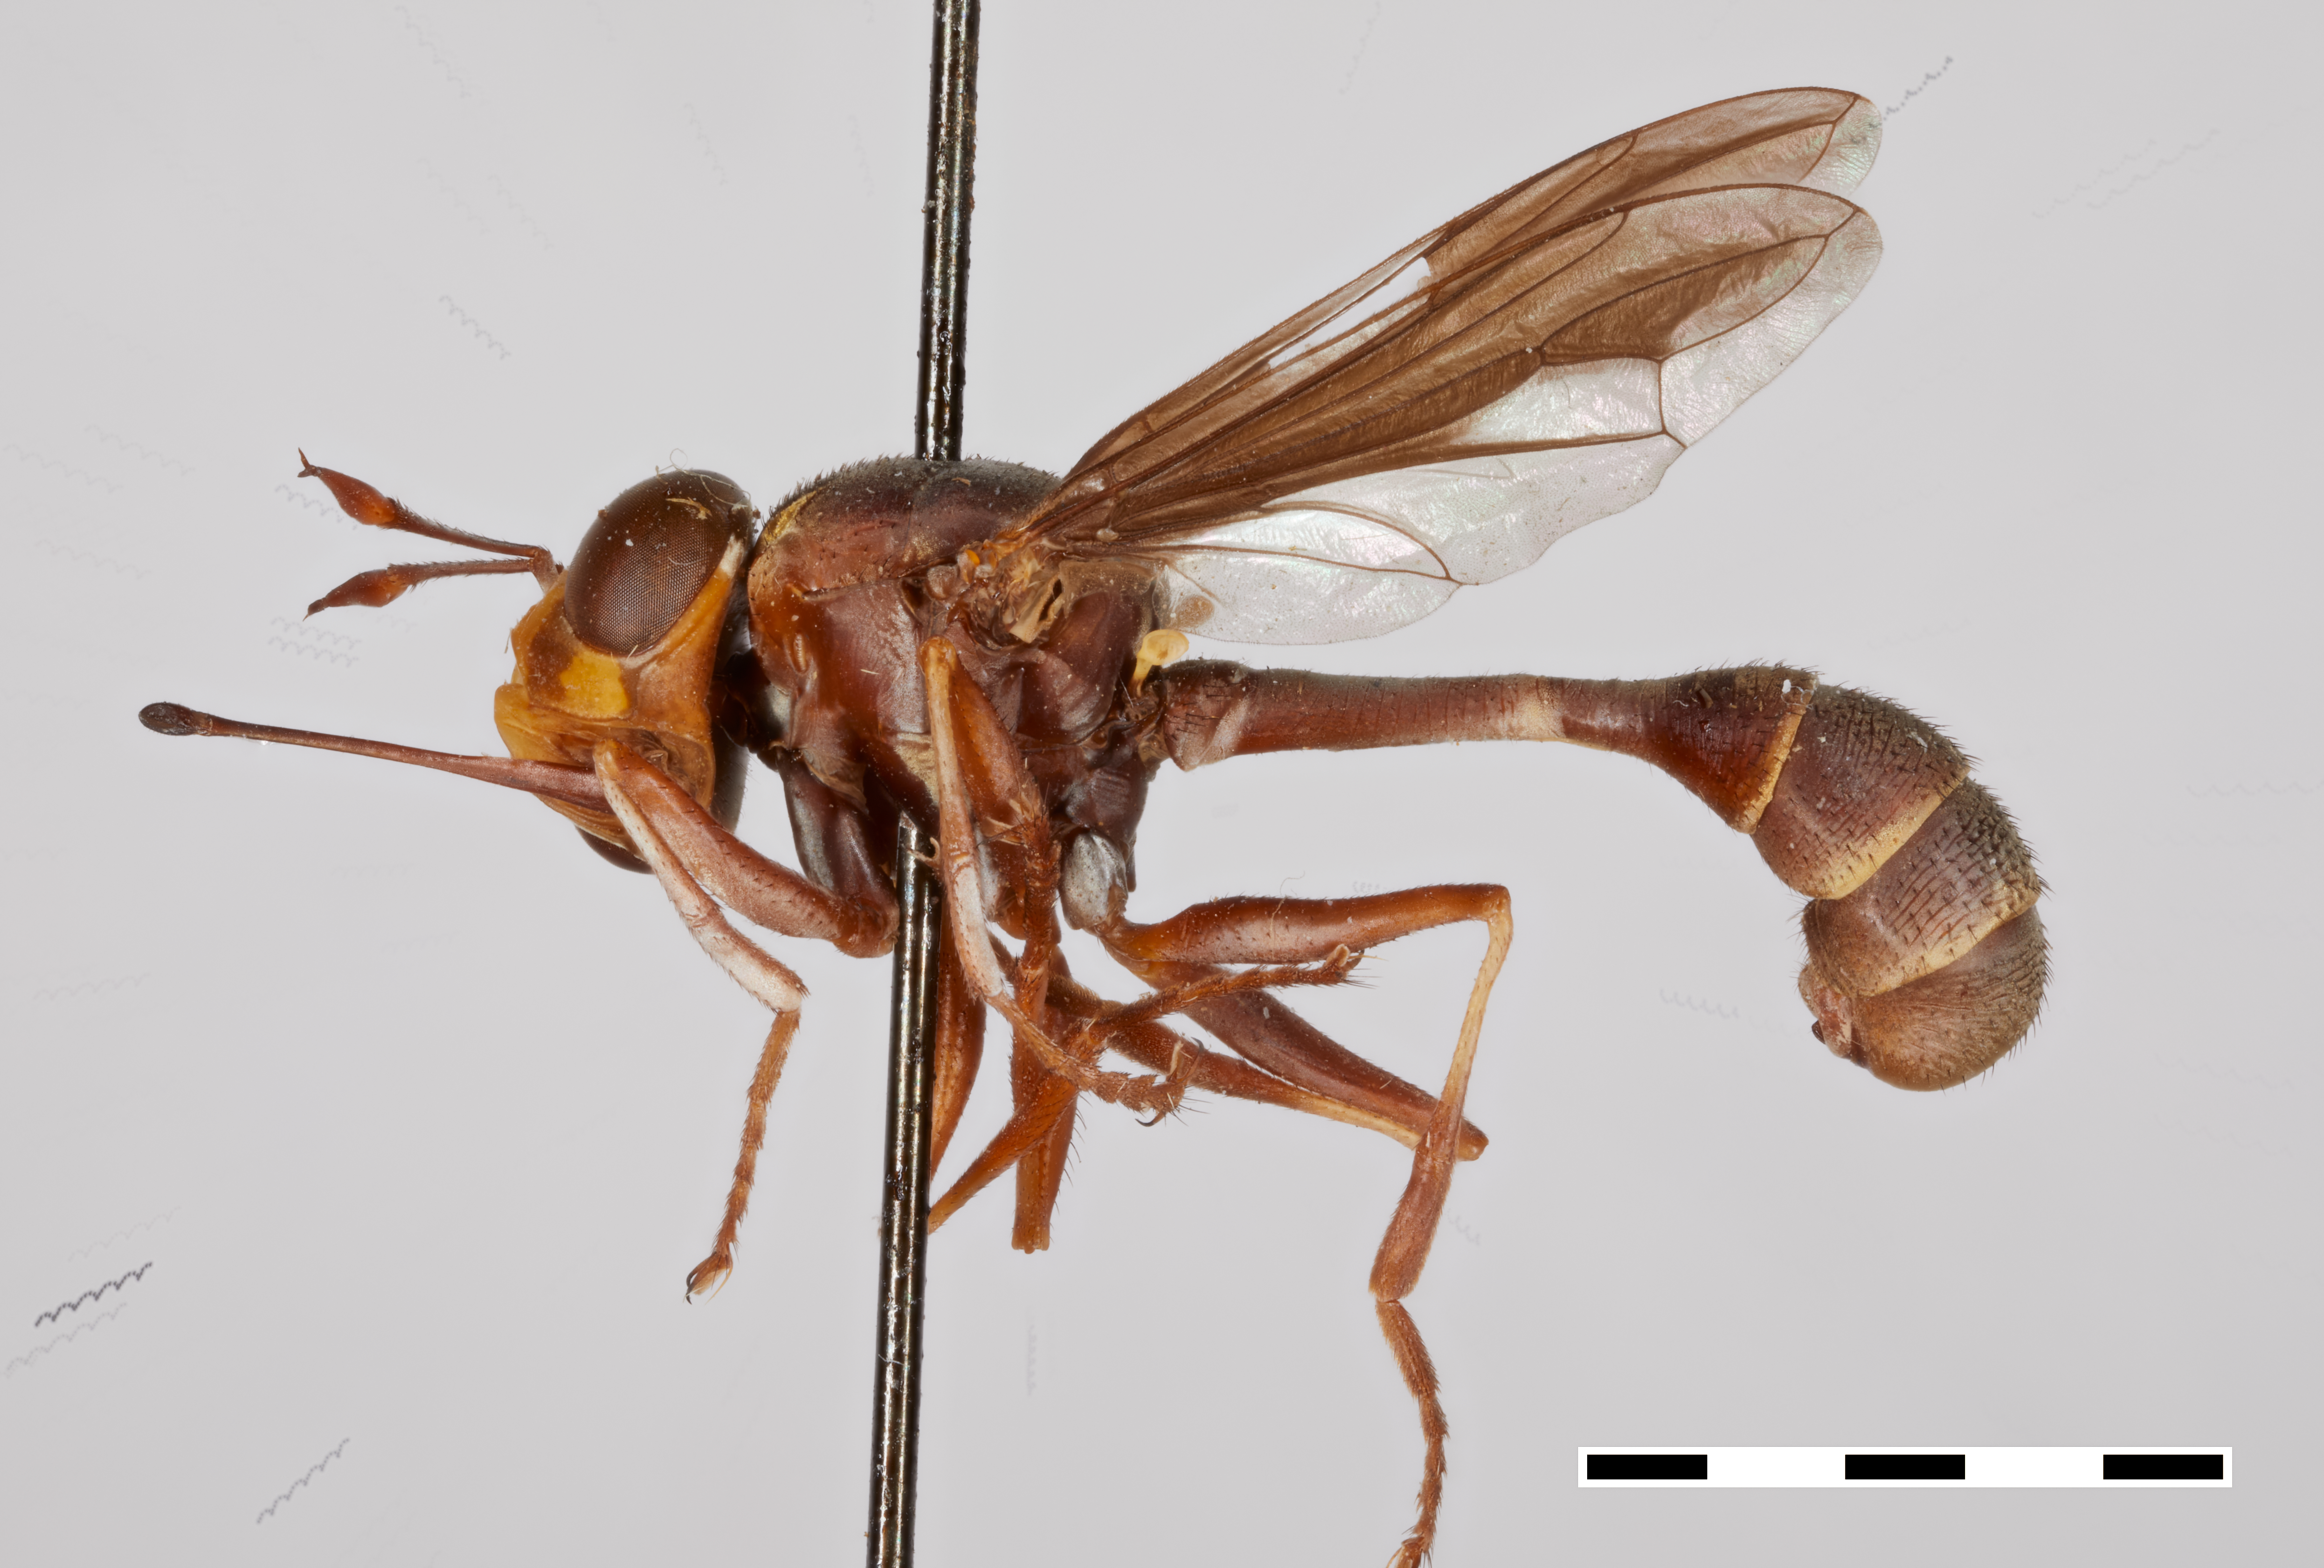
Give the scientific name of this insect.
Physocephala inhabilis (also Physocephala soror)
